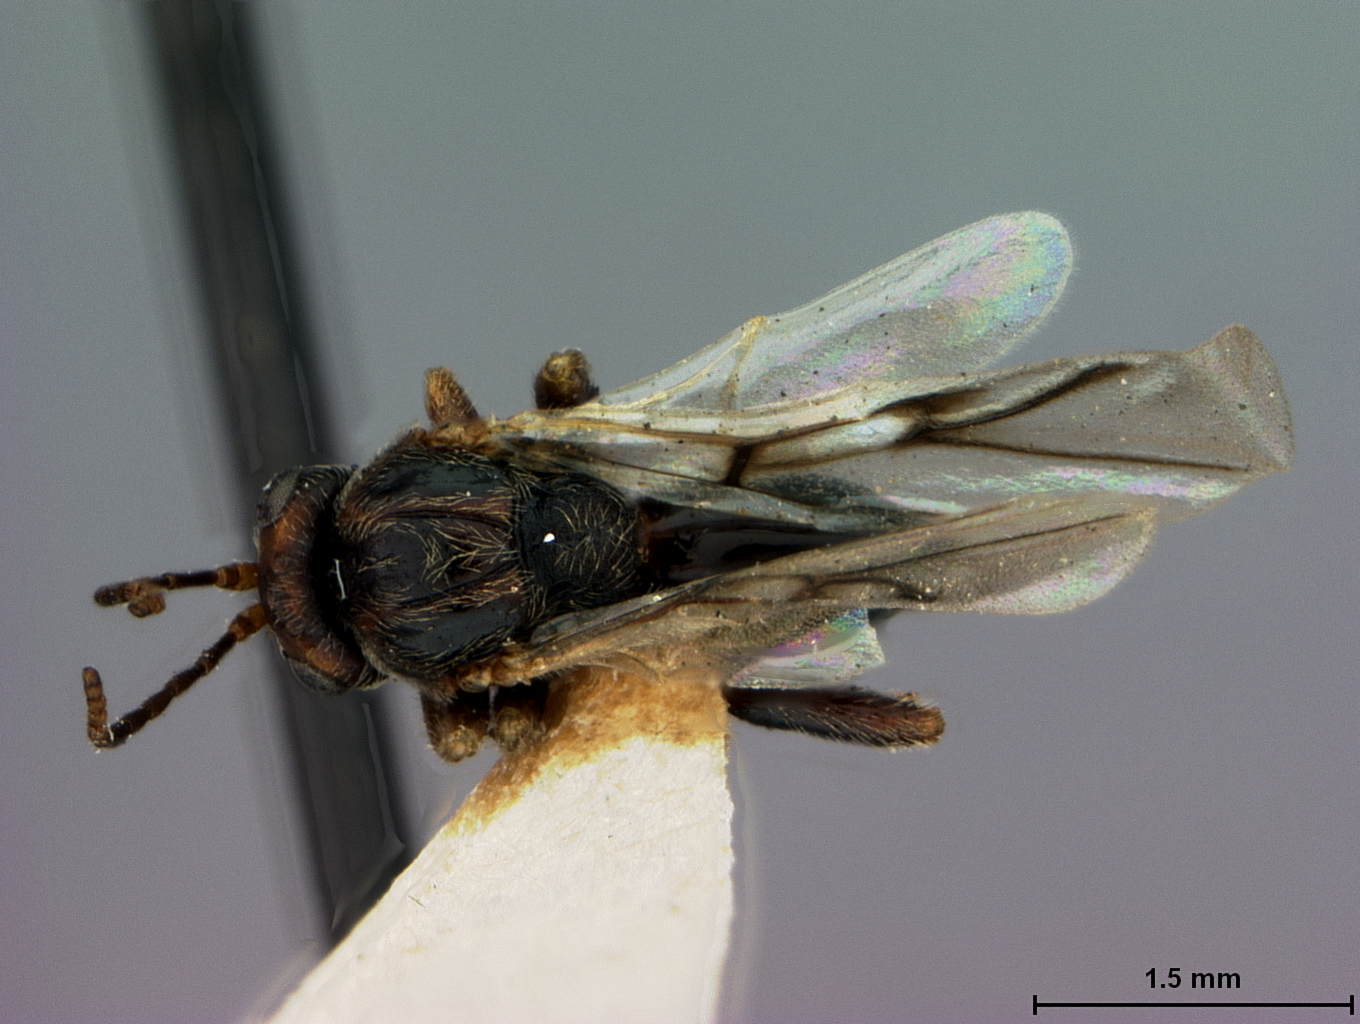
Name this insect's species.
Diplolepis unica
